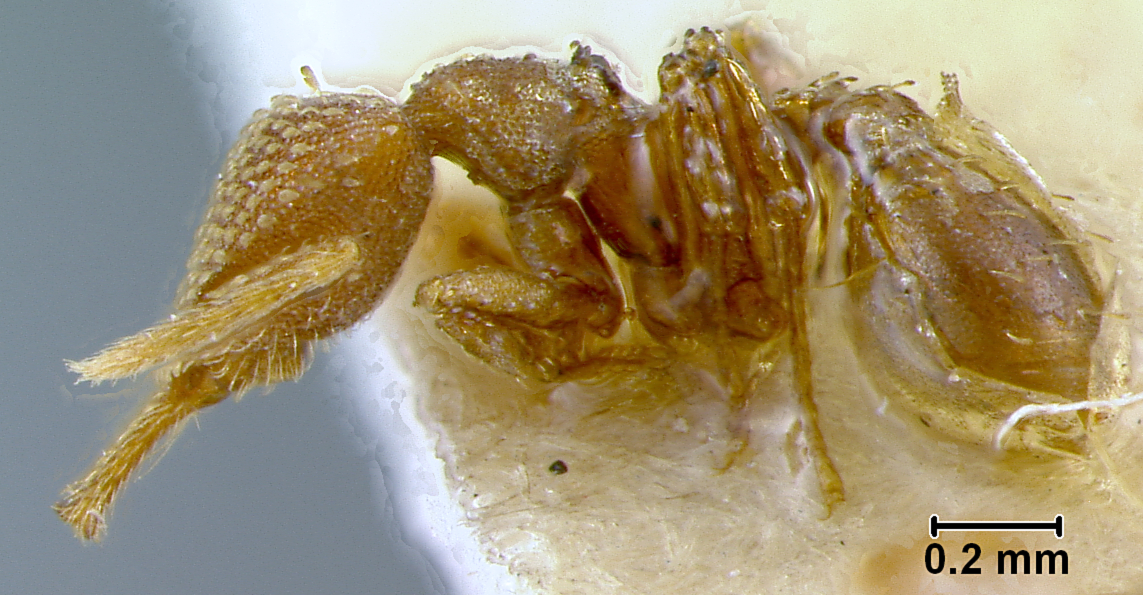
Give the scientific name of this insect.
Strumigenys eggersi
